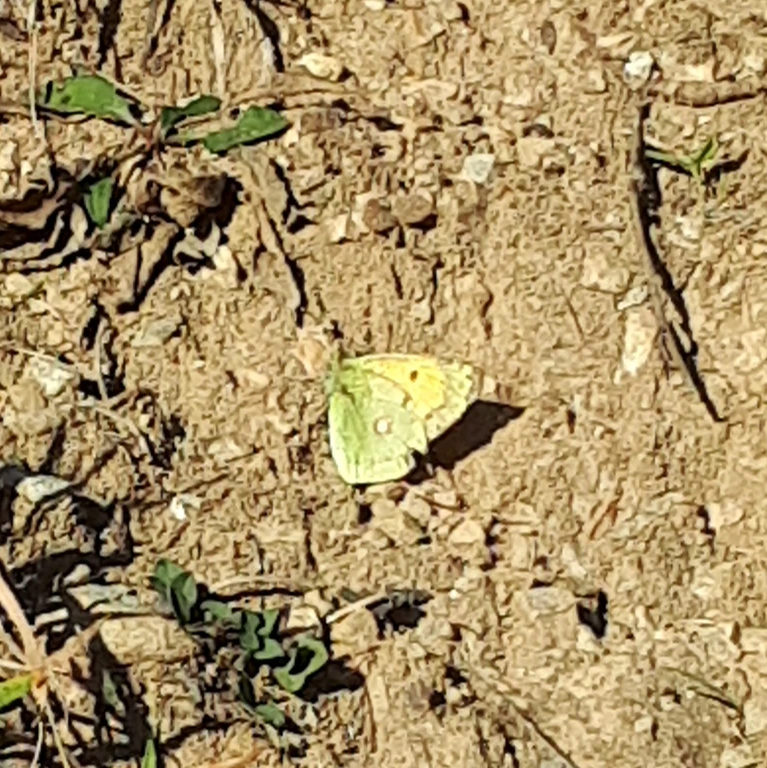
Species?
Colias croceus
